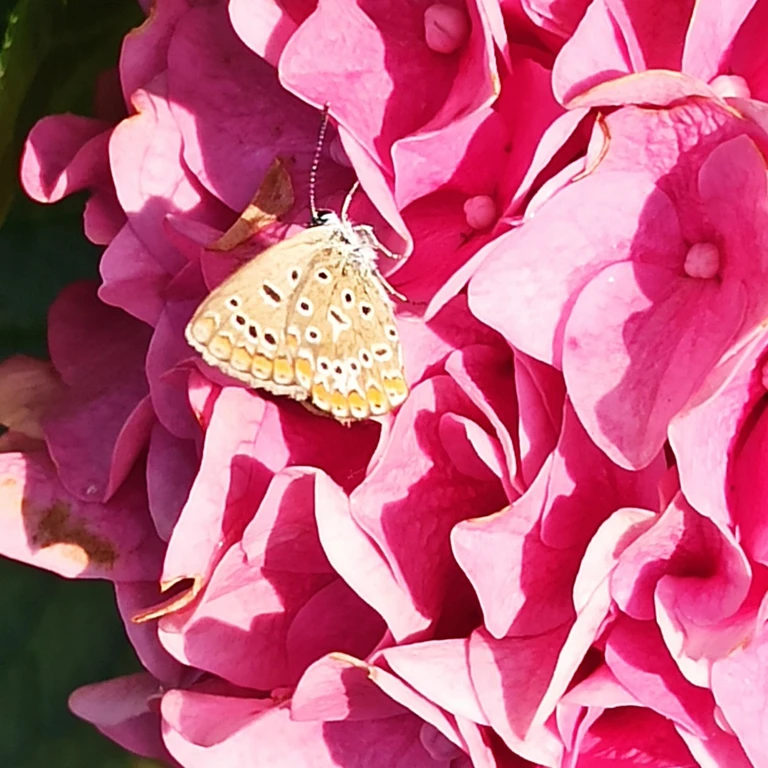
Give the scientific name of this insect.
Polyommatus icarus
